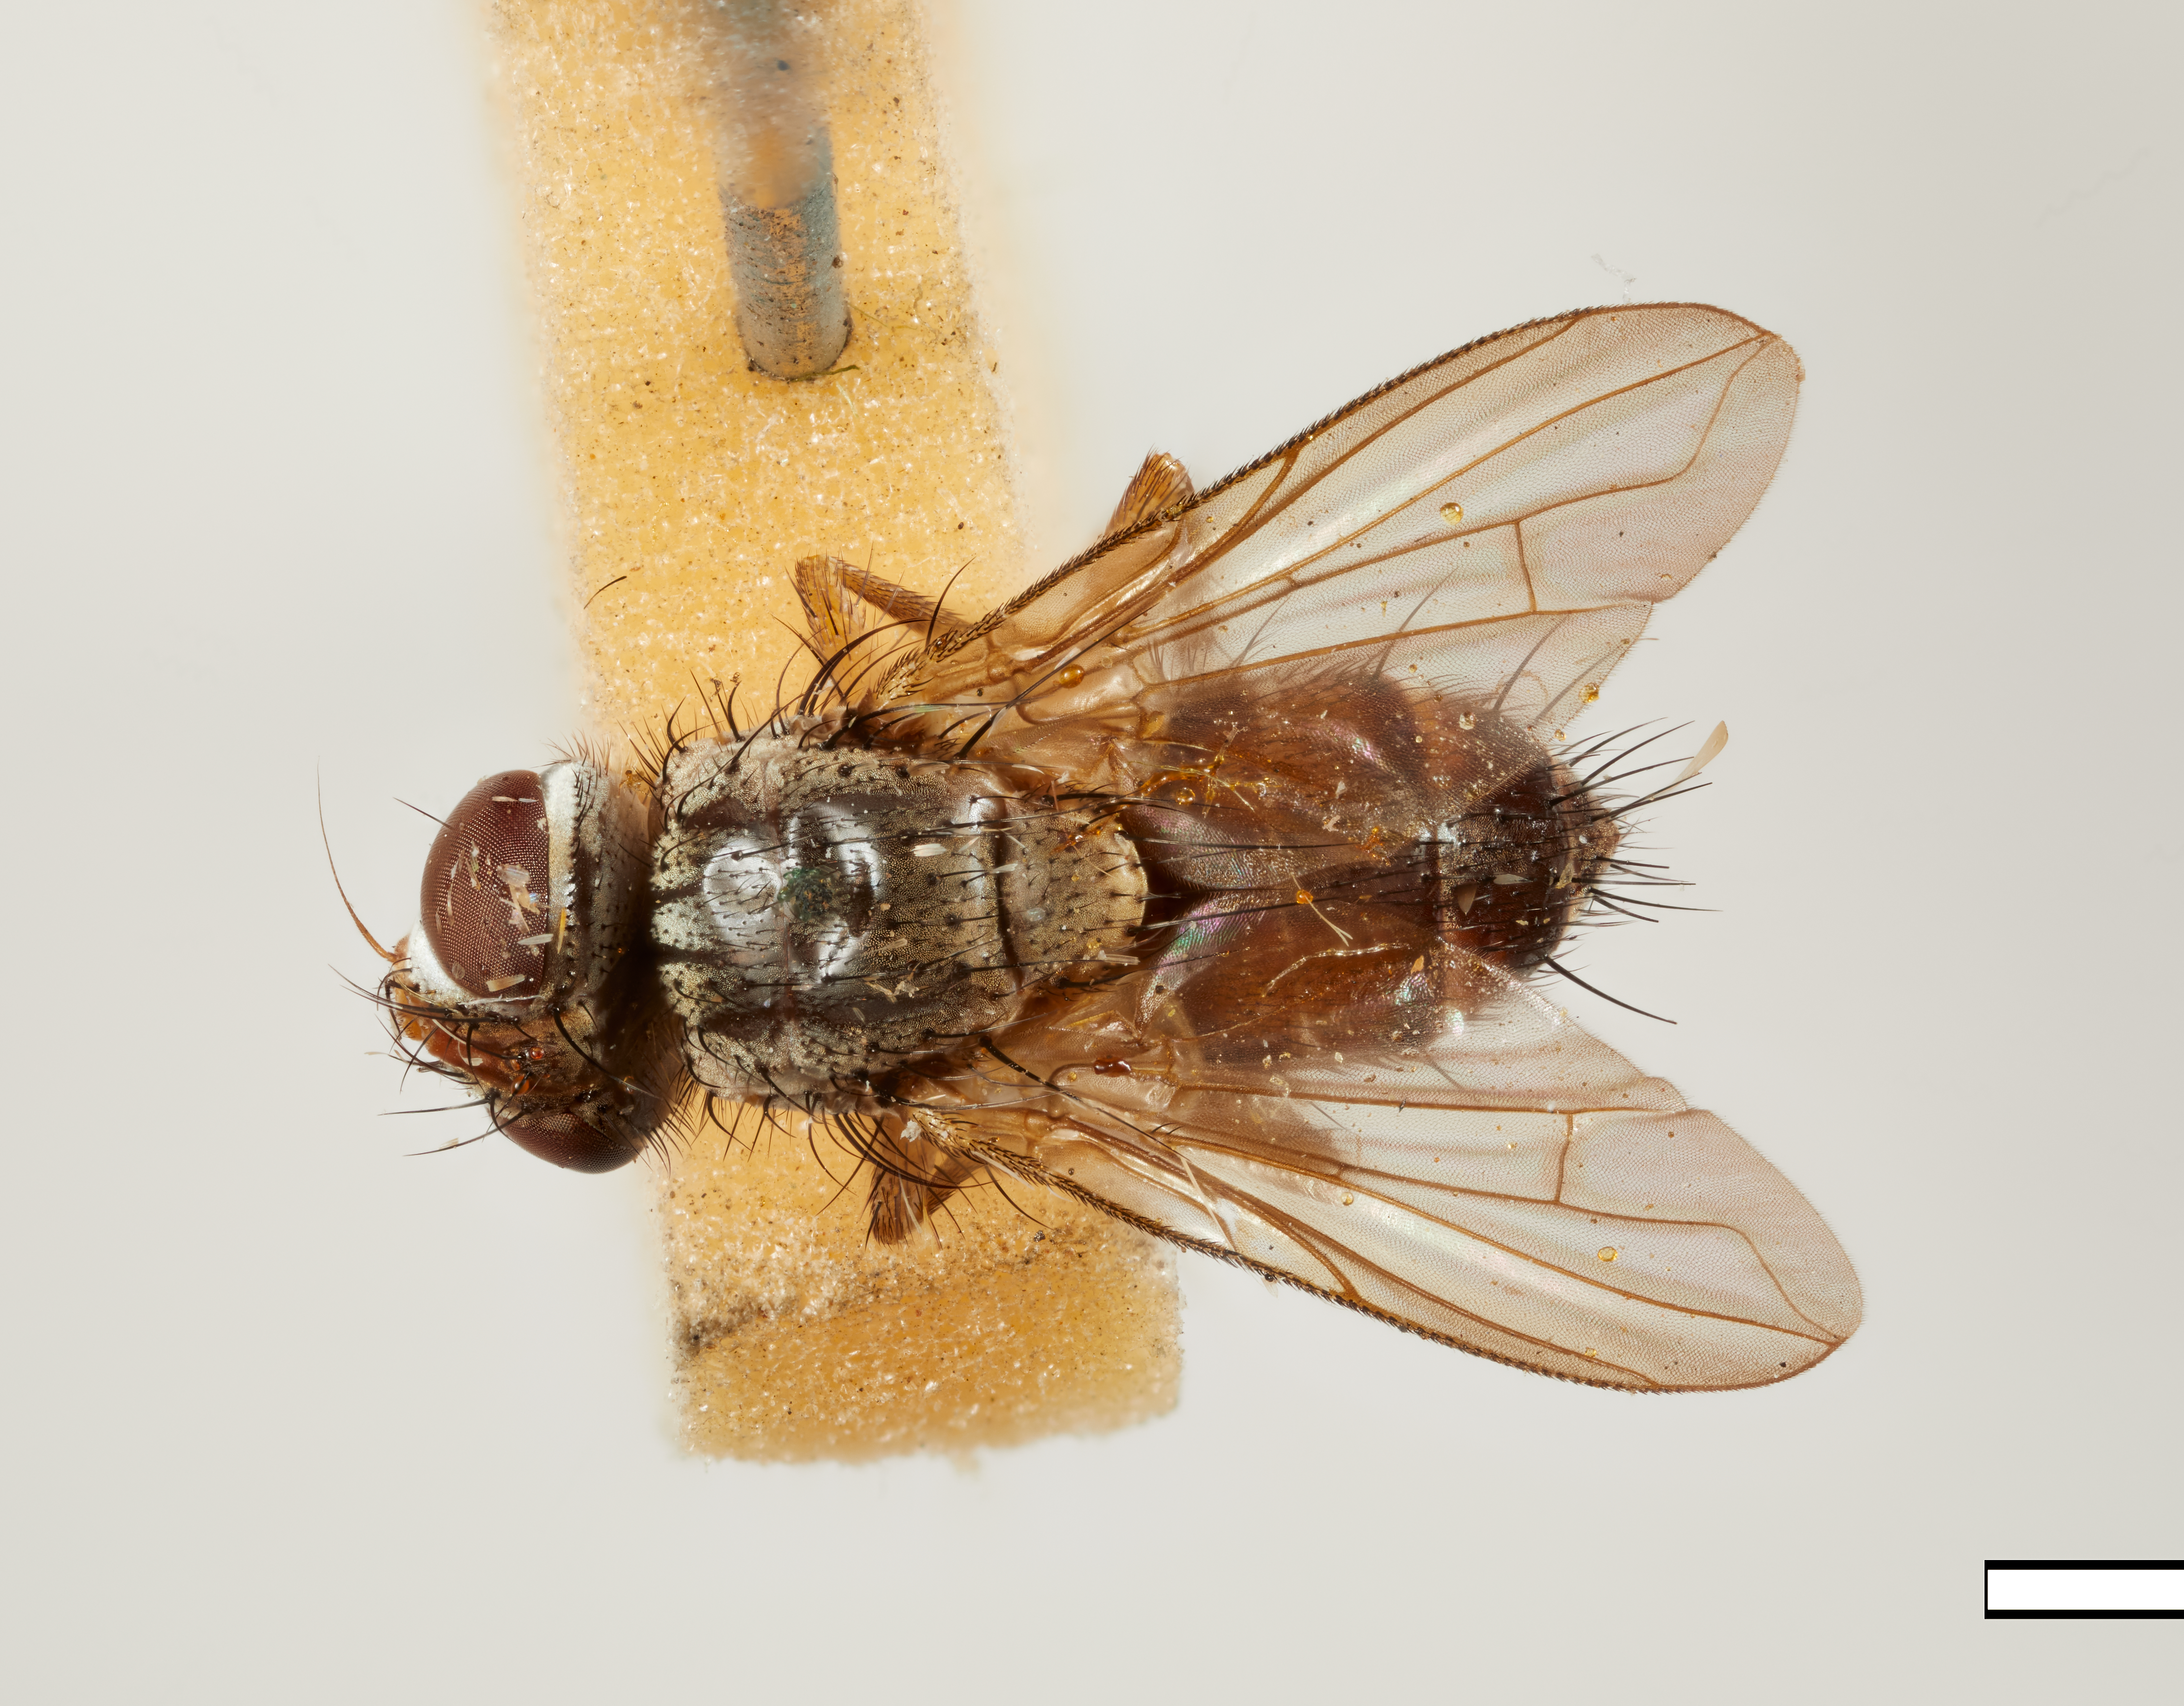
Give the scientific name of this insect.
Oedematocera dampfi
